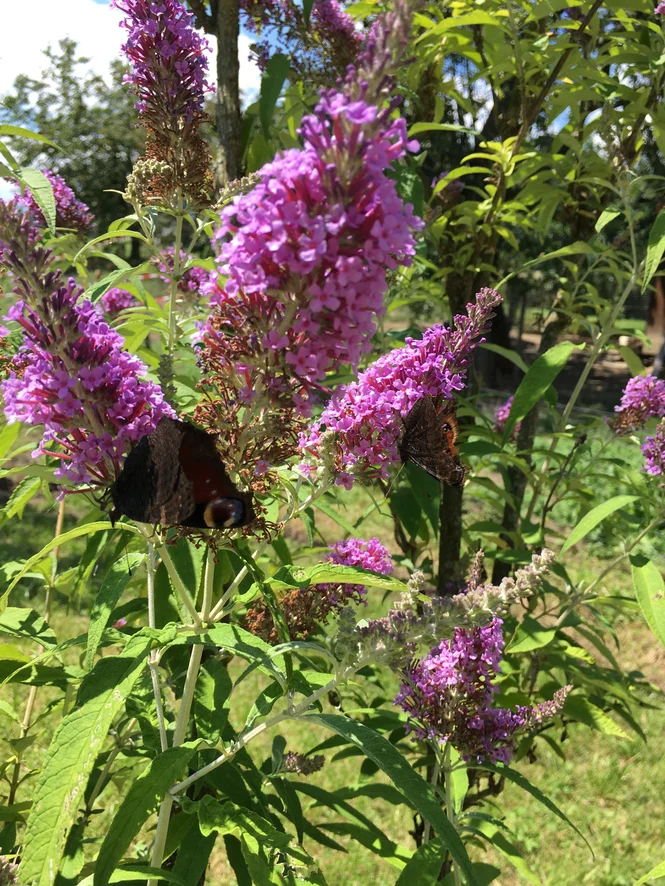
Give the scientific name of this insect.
Aglais io
